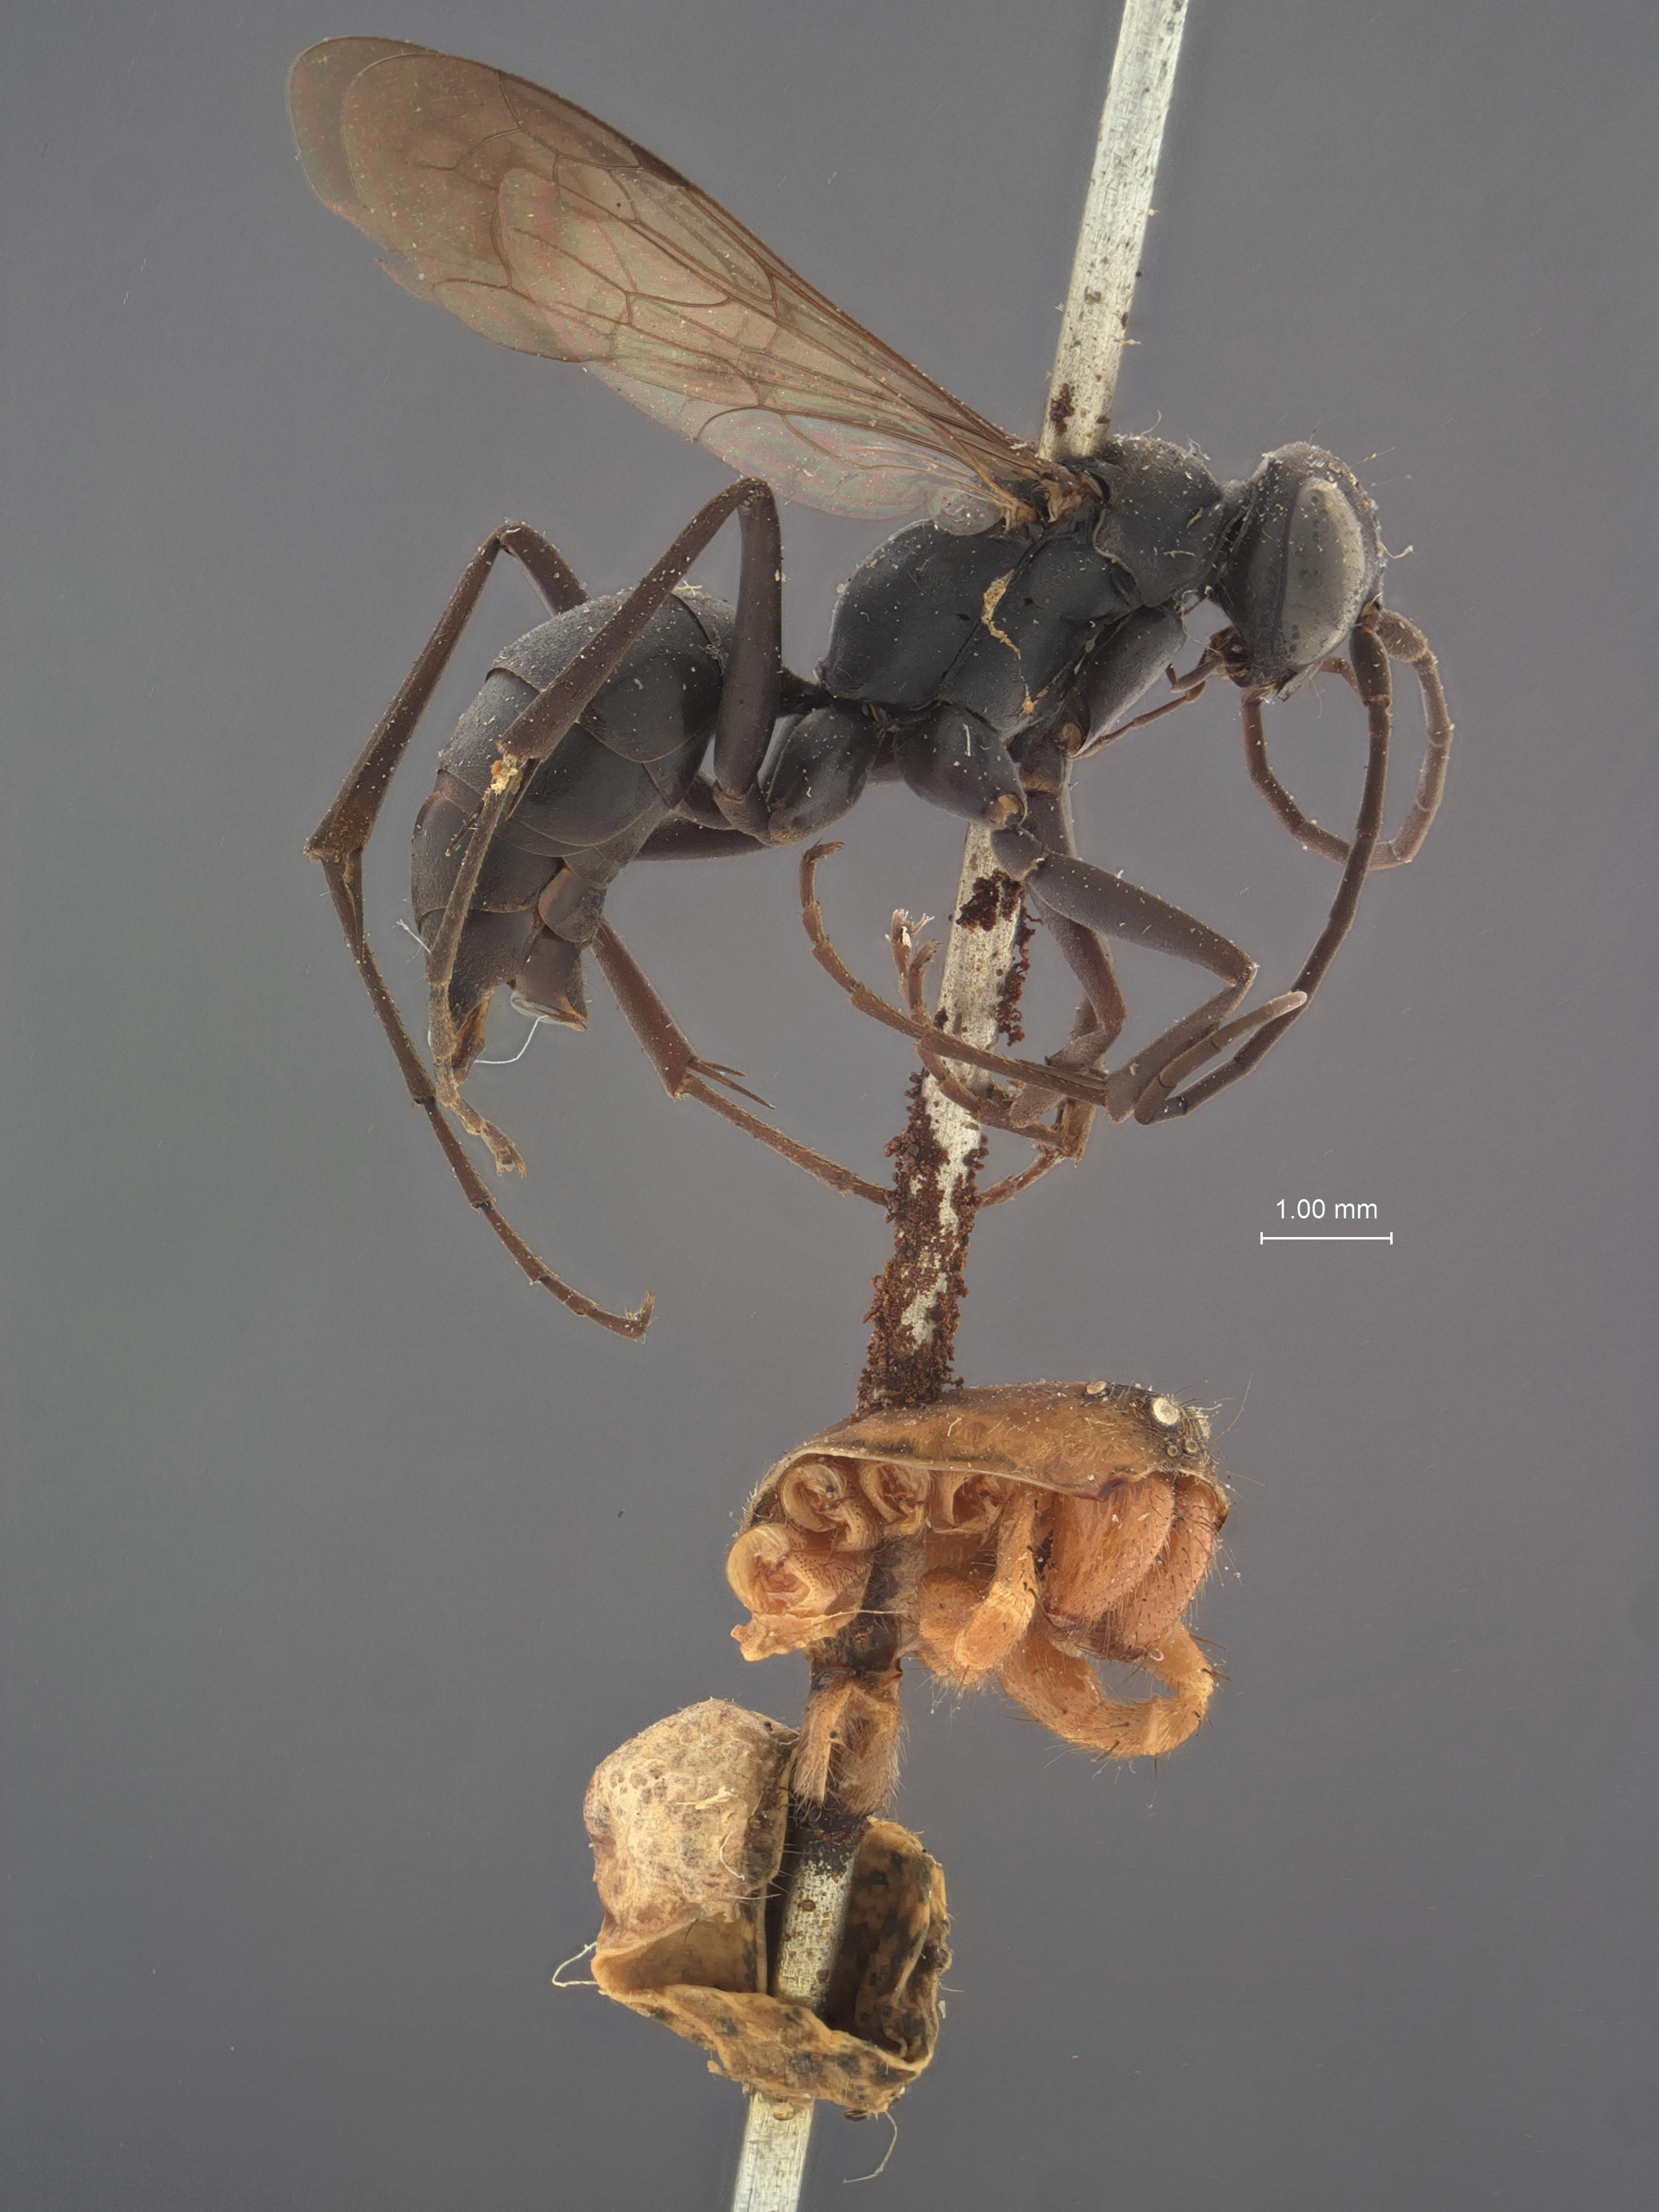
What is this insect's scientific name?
Ageniella vogeli
